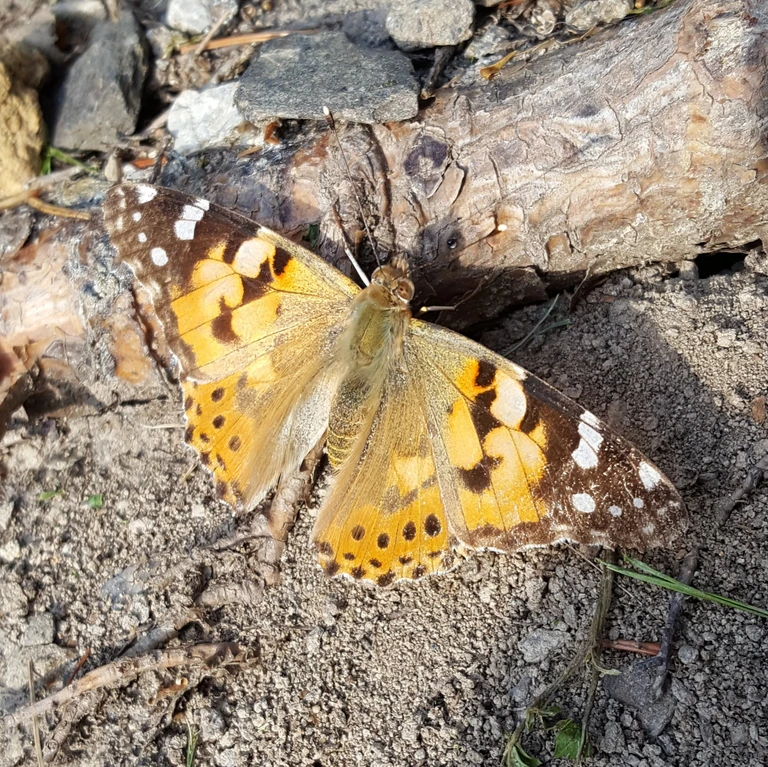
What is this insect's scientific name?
Vanessa cardui
